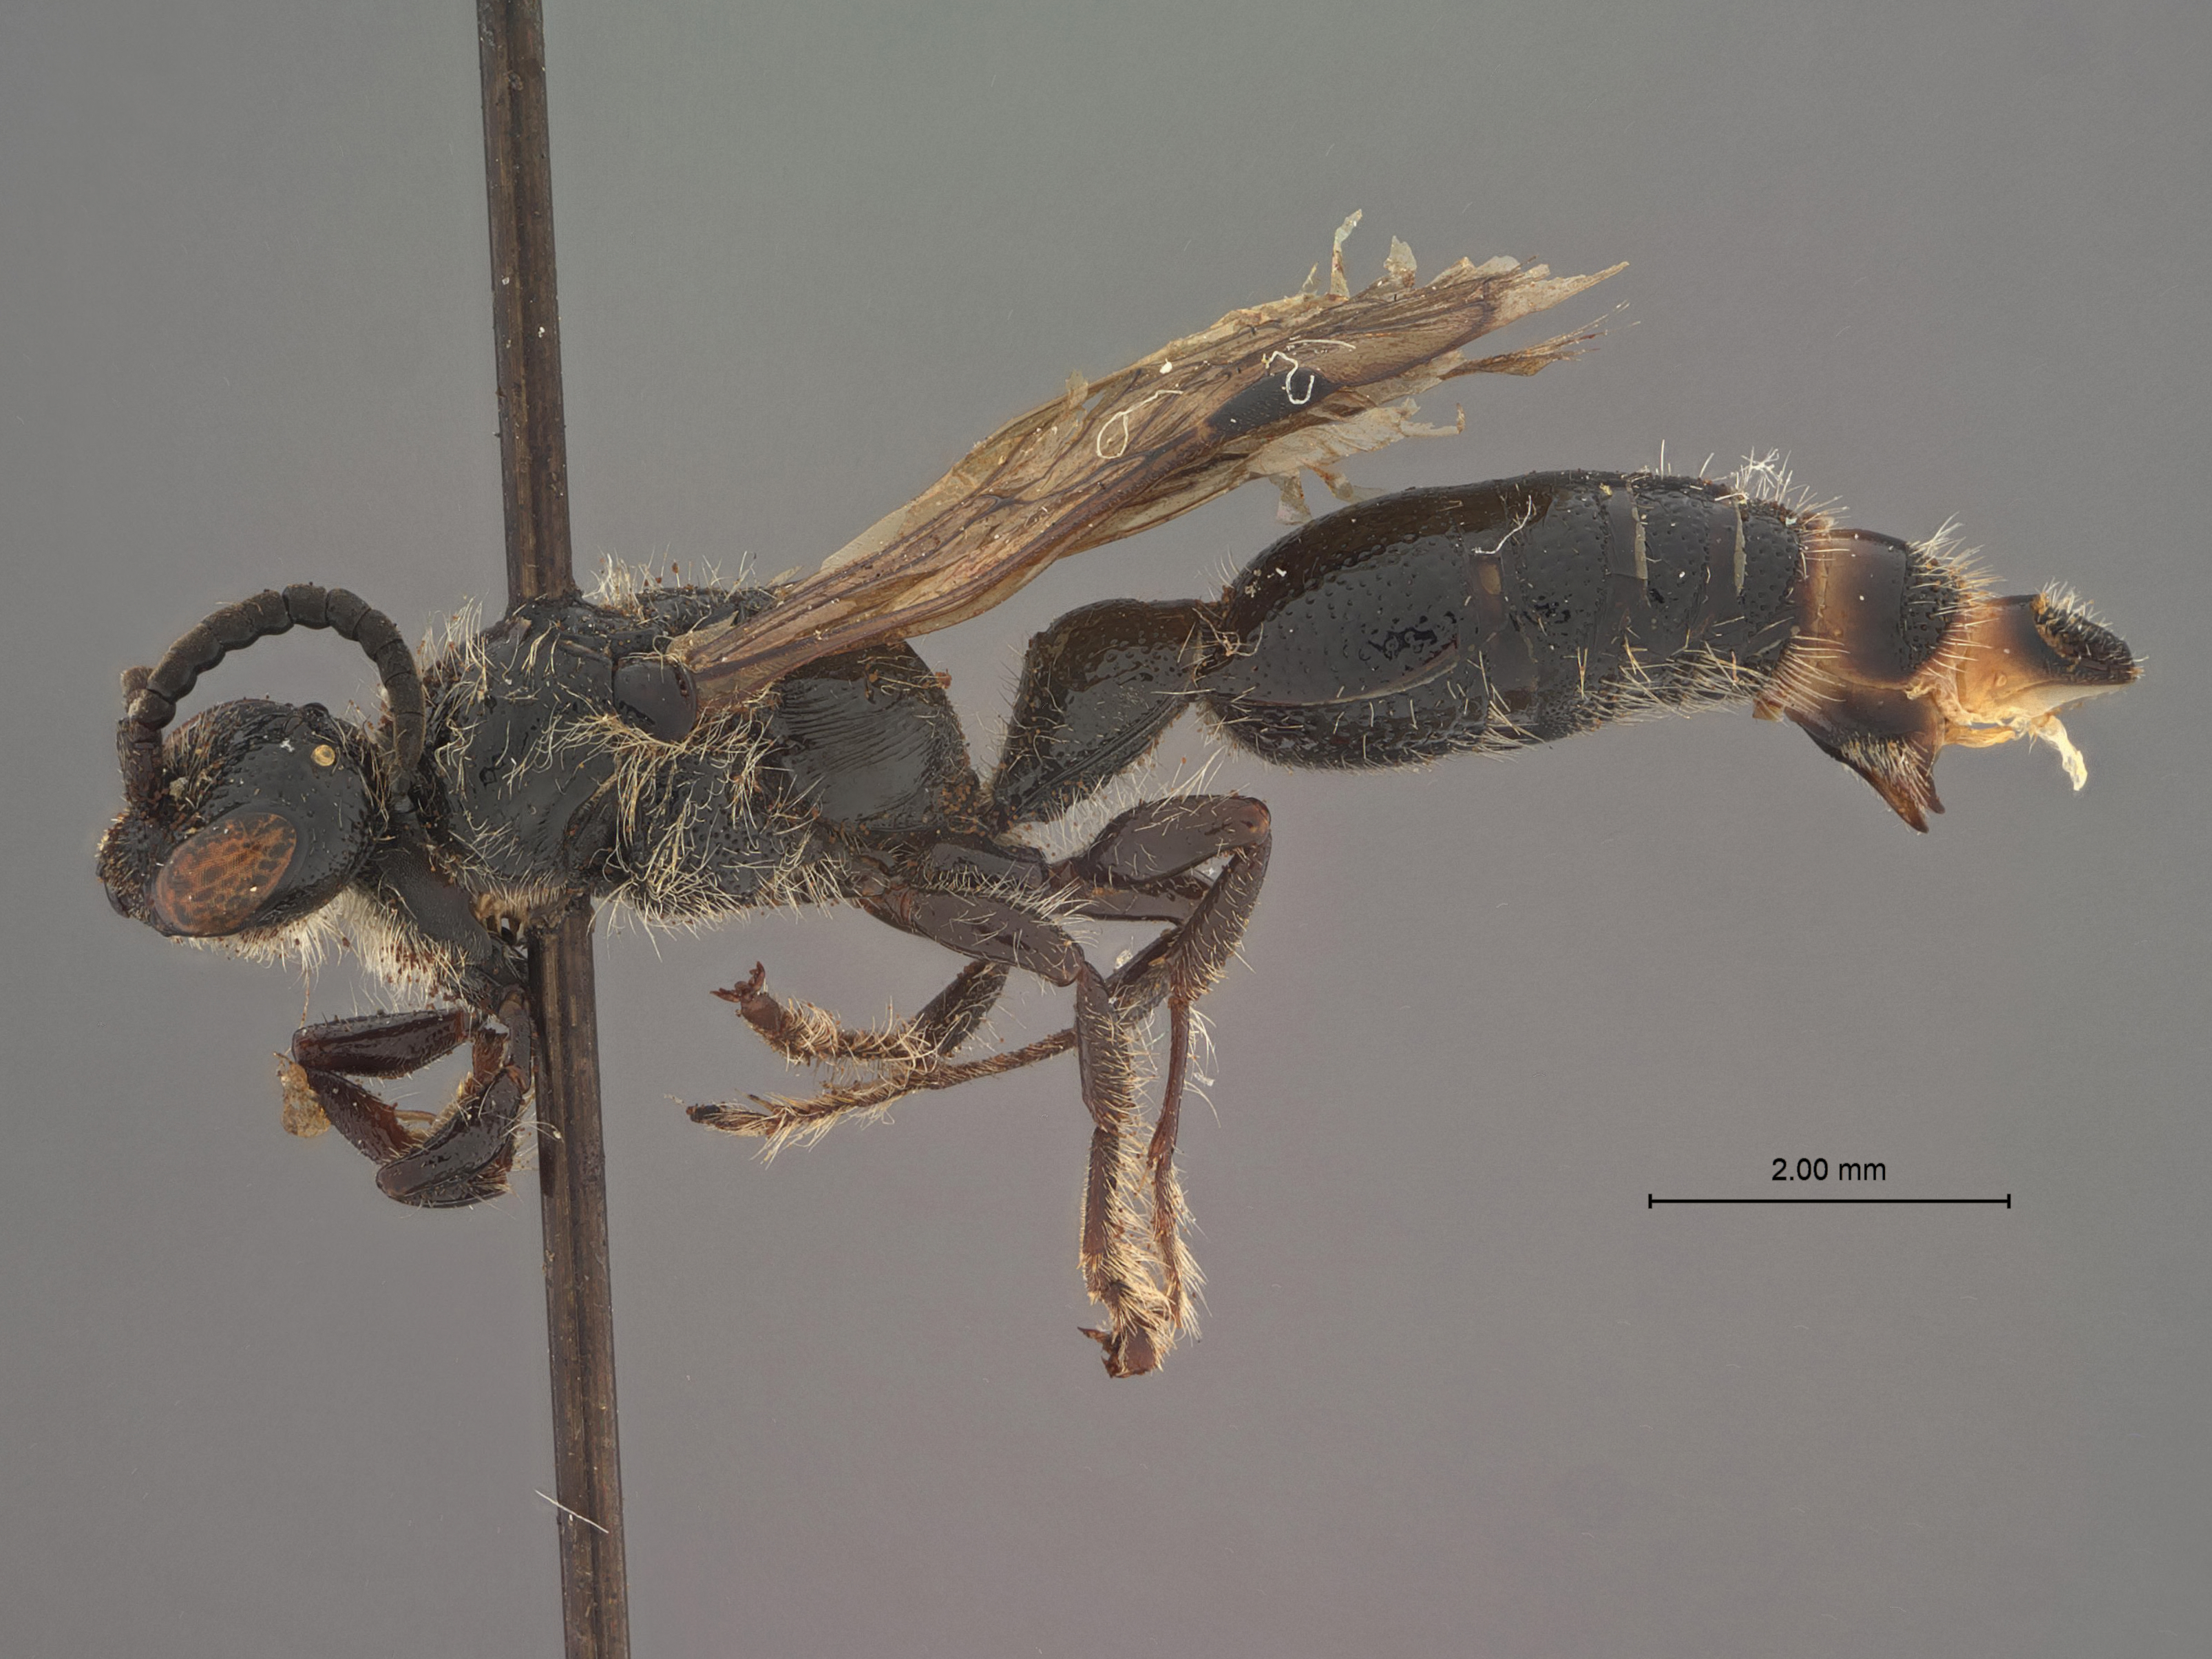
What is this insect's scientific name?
Neotiphia conspicua
